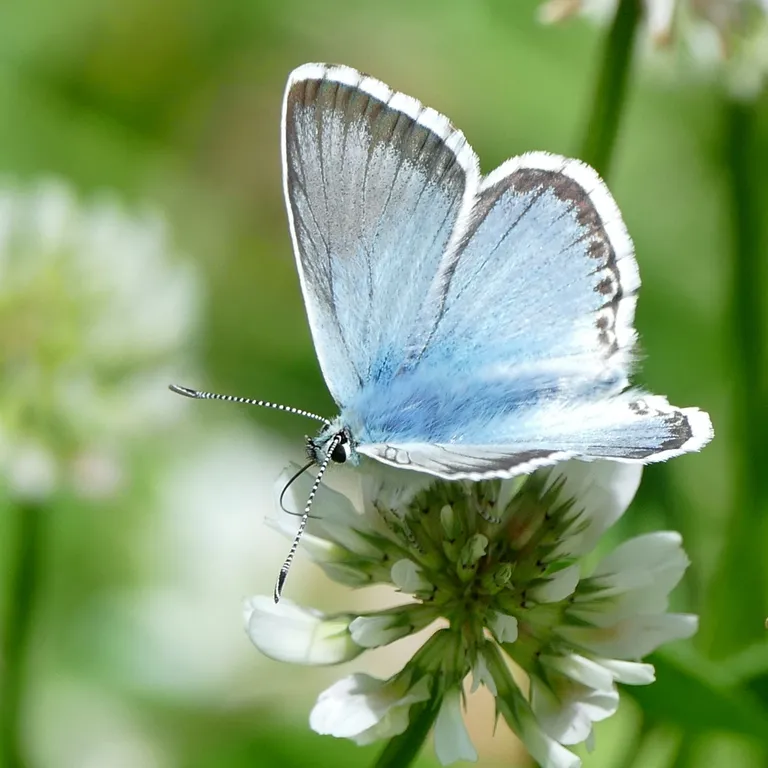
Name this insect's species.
Lysandra coridon
